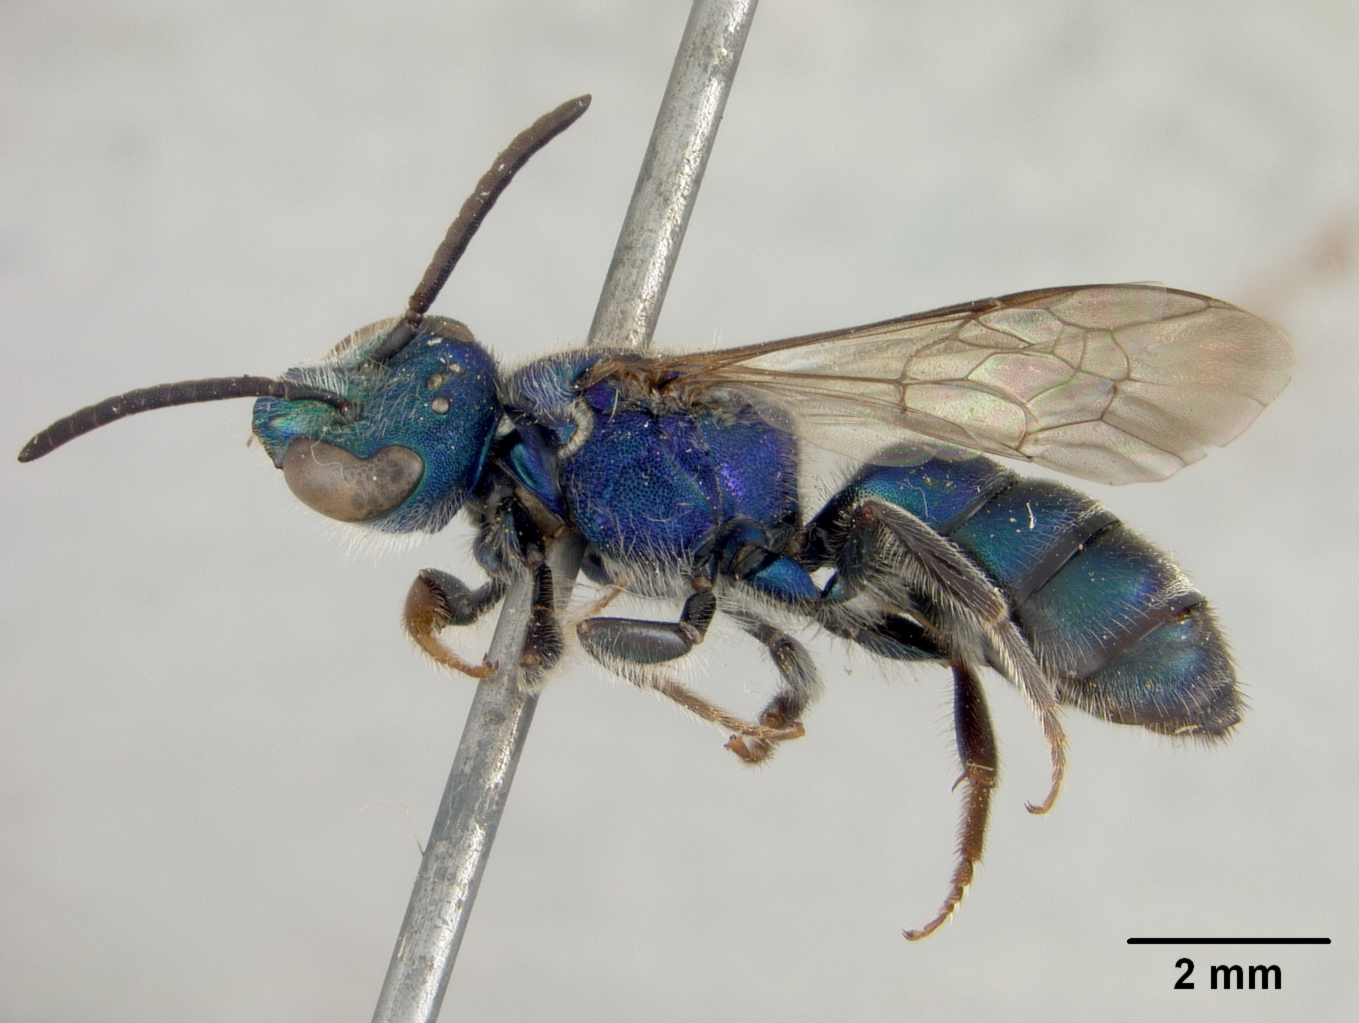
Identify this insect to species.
Augochlora townsendi
